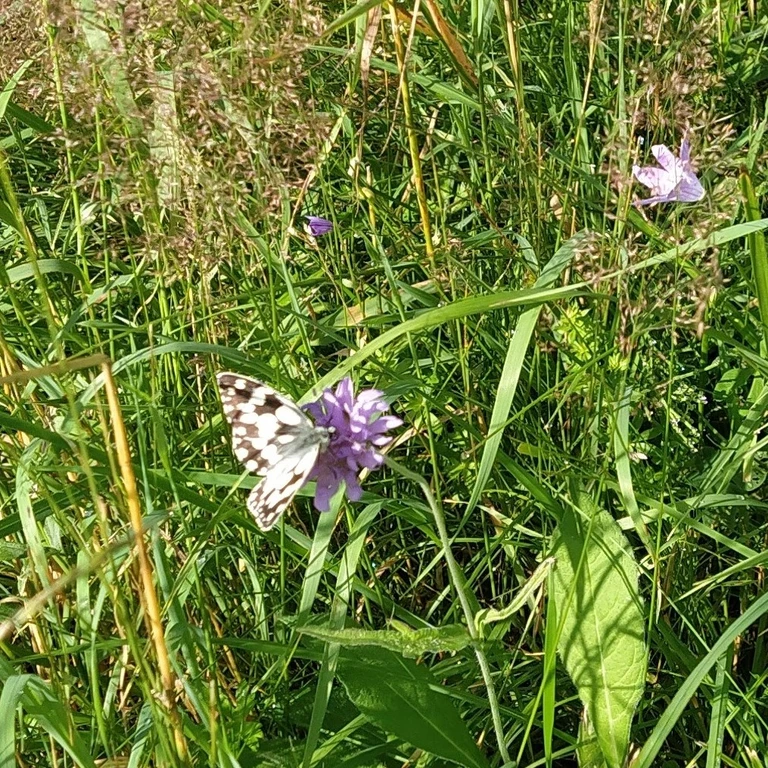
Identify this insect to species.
Melanargia galathea
